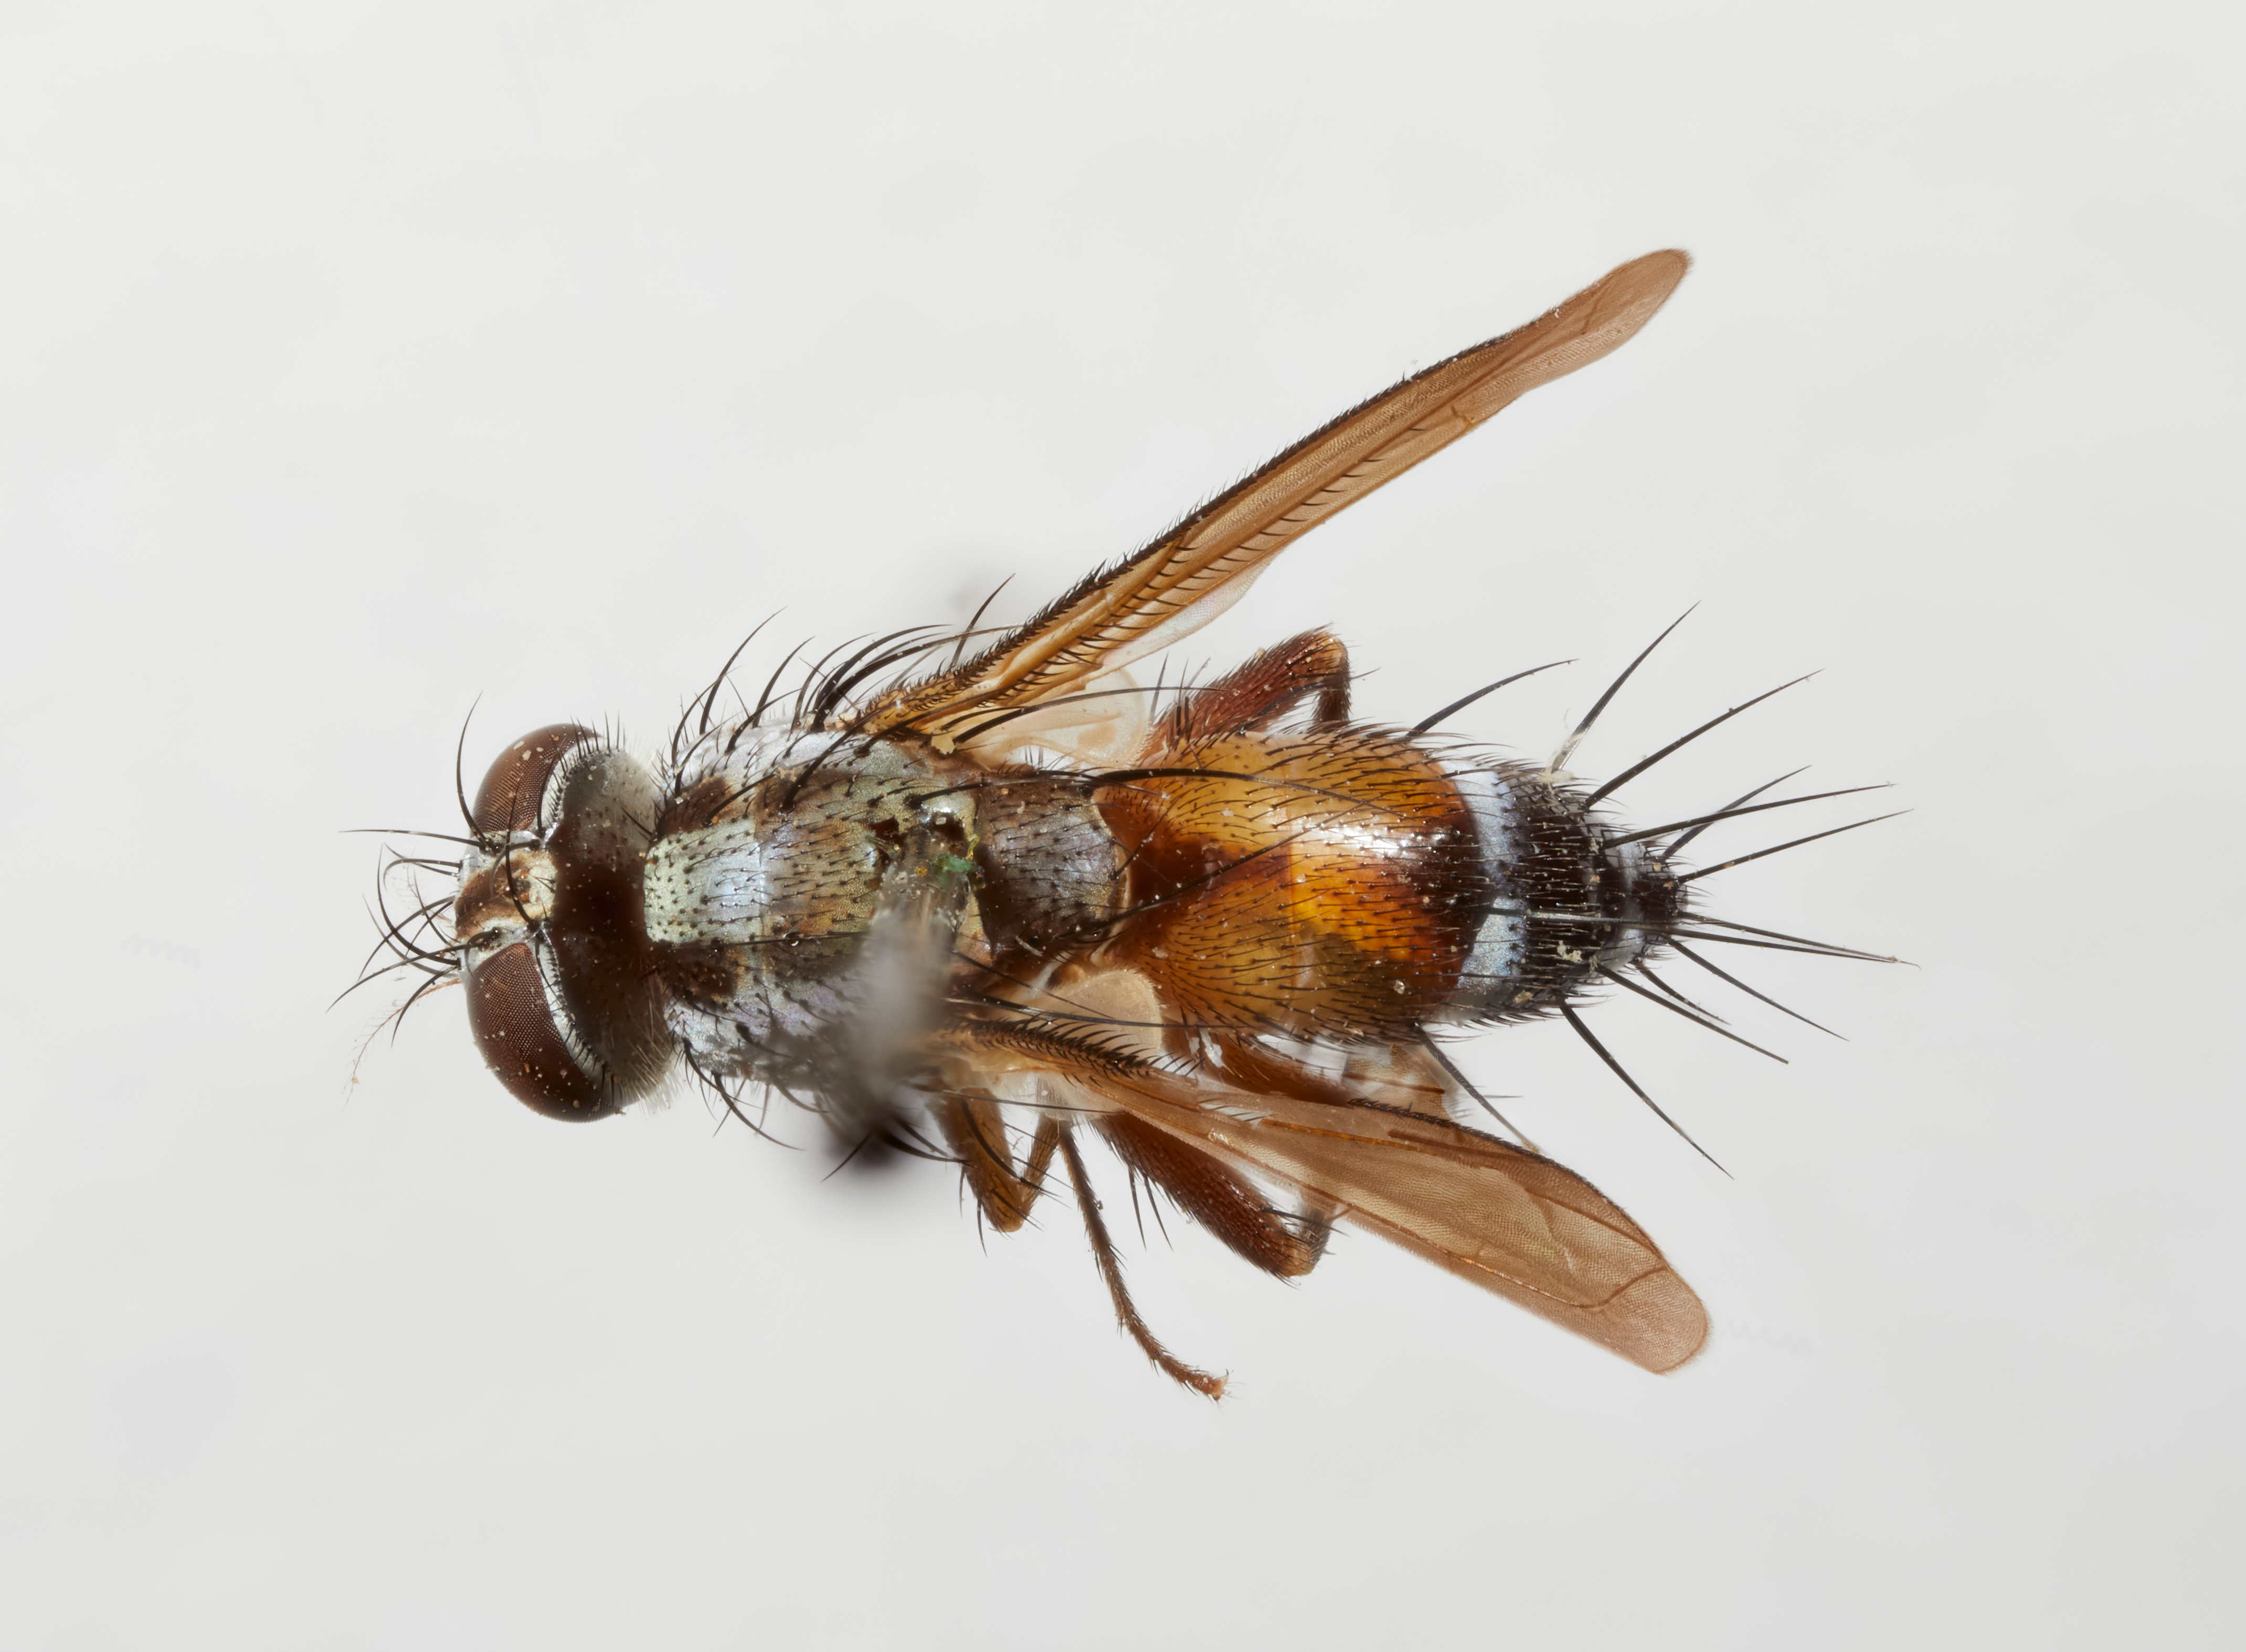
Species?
Gymnopalpus setipennis
